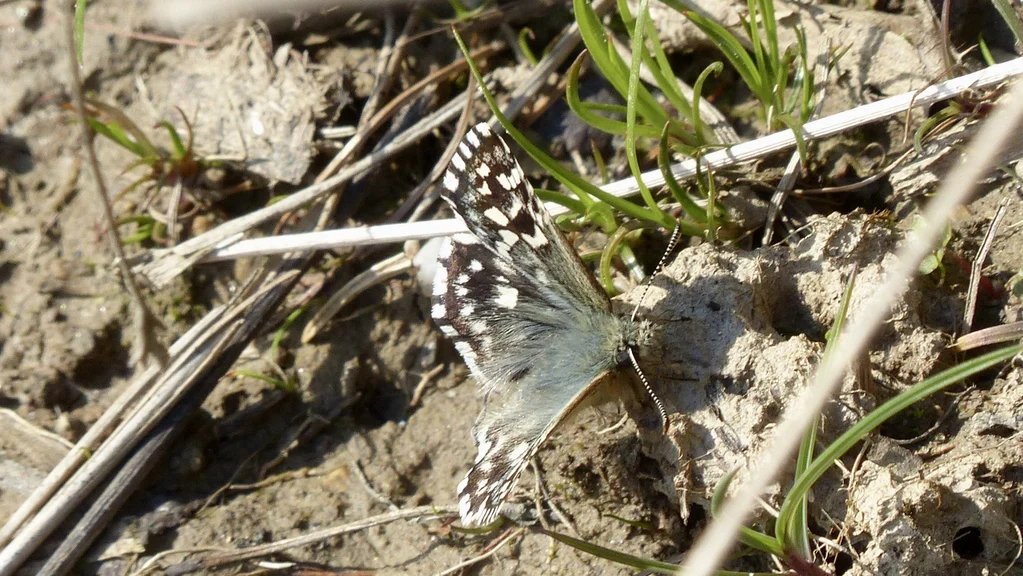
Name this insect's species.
Pyrgus malvae
